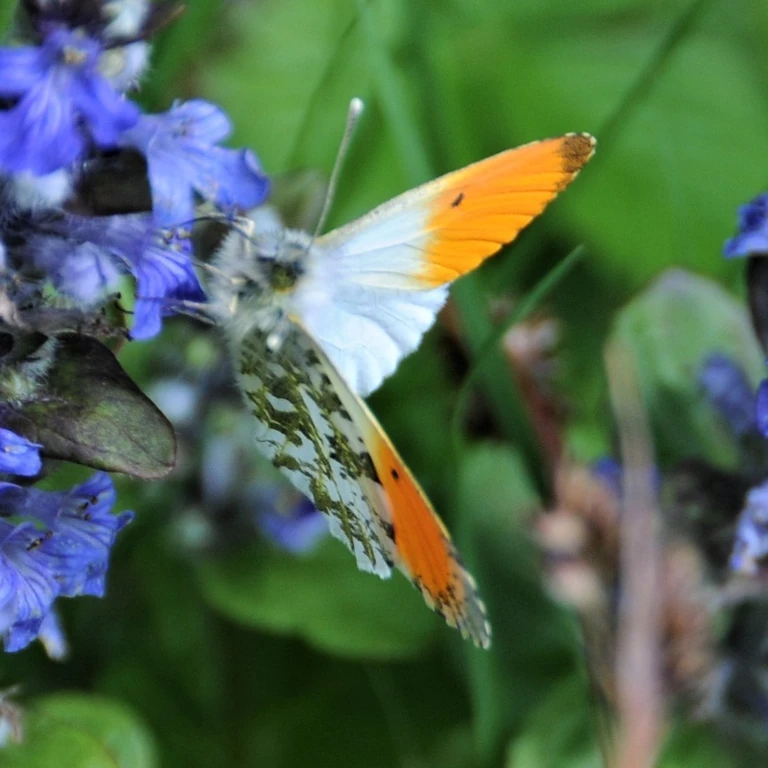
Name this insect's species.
Anthocharis cardamines
